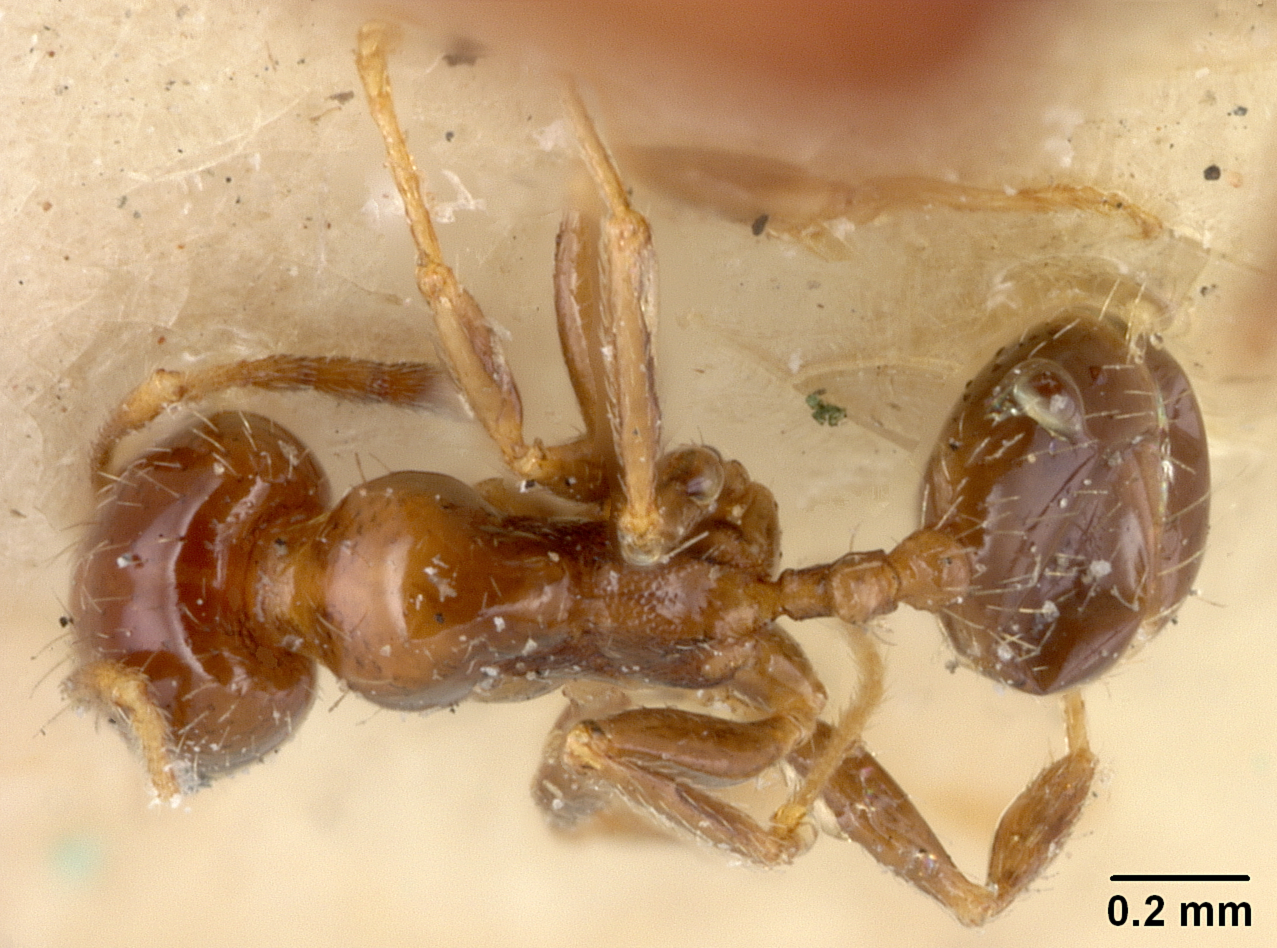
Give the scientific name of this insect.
Pheidole kingi
